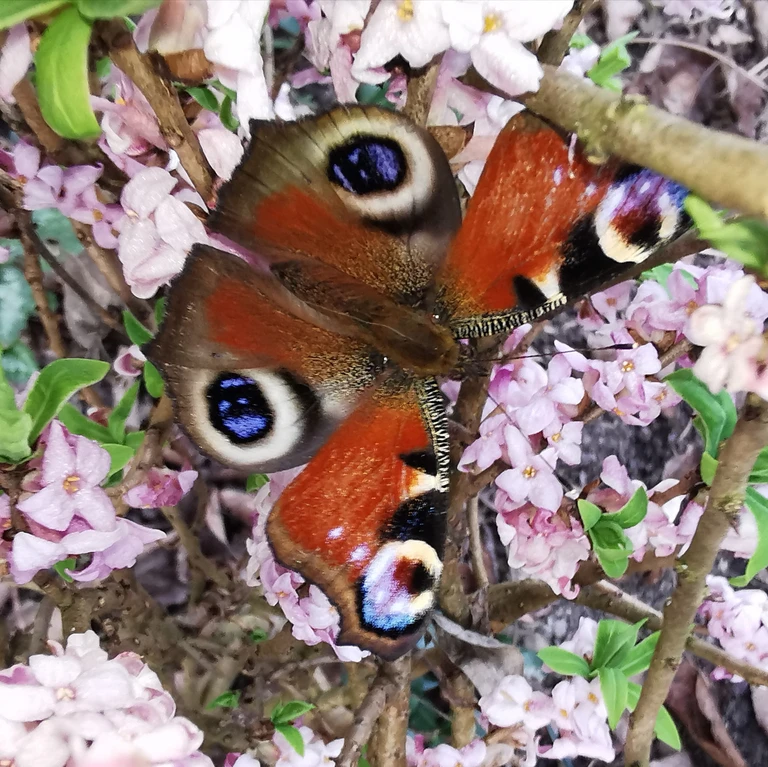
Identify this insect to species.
Aglais io
